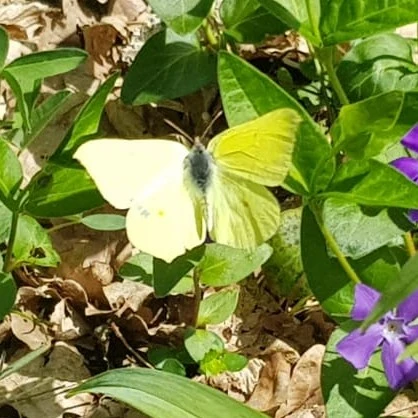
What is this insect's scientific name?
Gonepteryx rhamni
